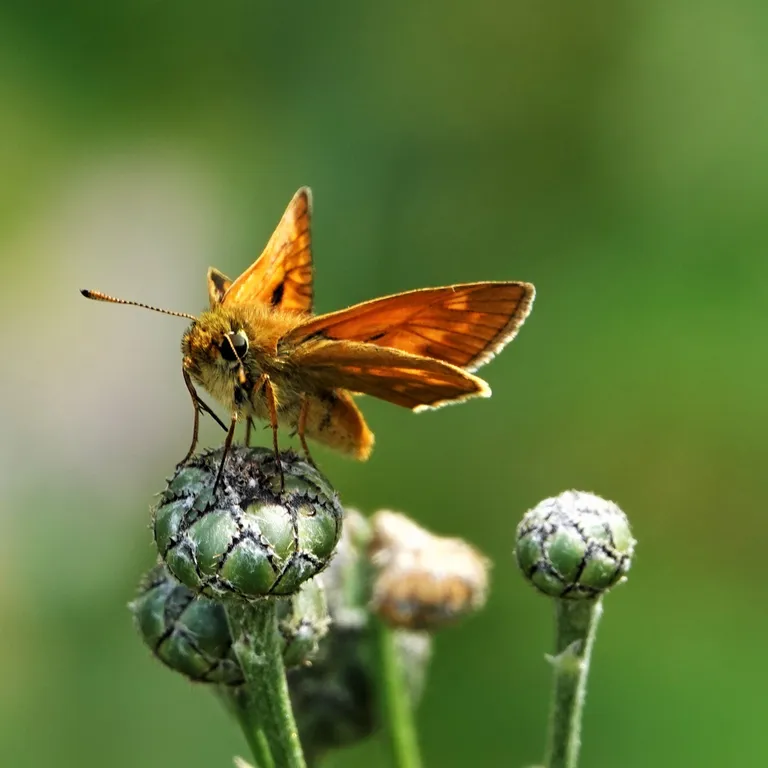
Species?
Ochlodes sylvanus (also Ochlodes venata)
